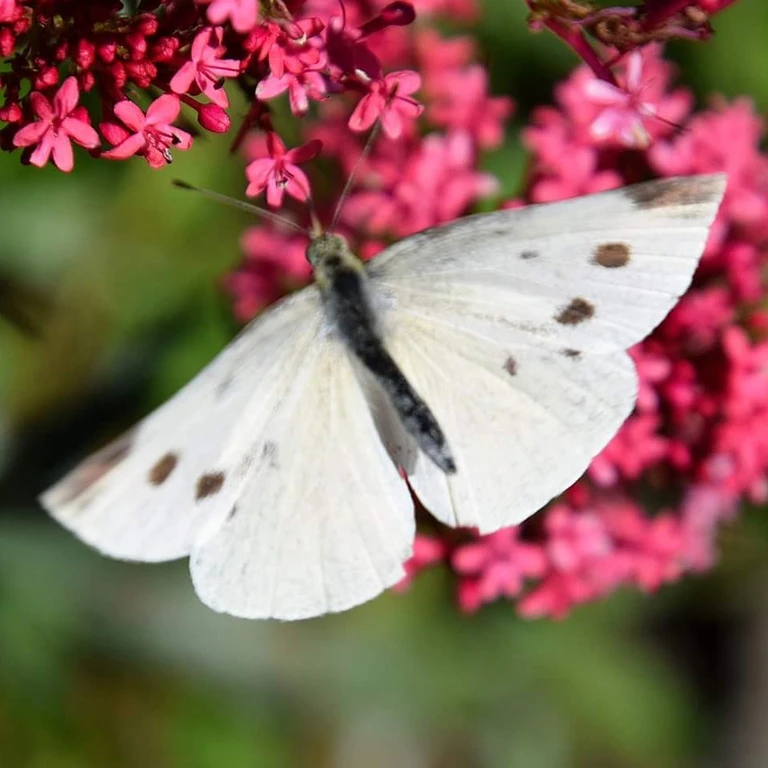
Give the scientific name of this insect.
Pieris rapae
